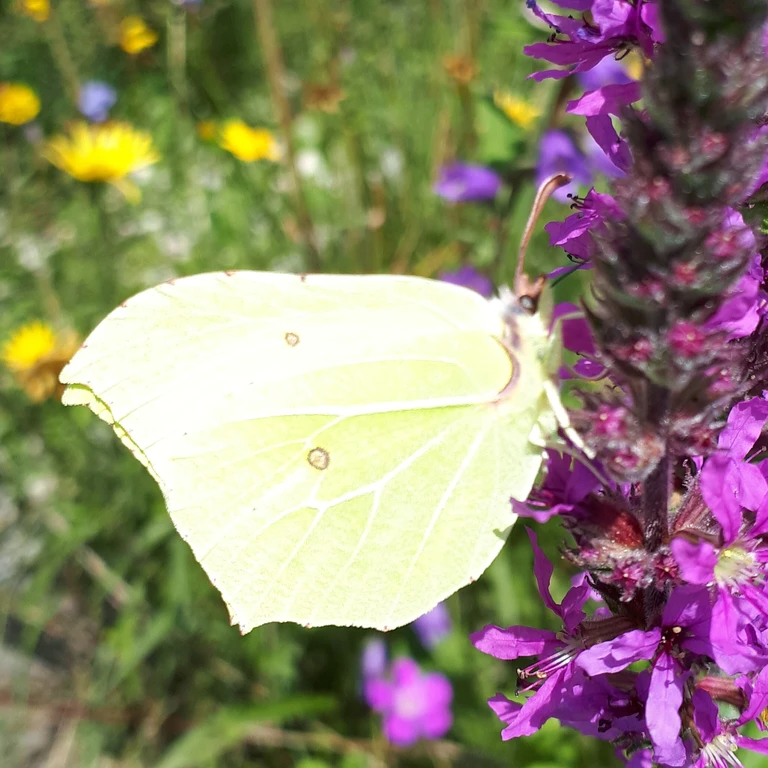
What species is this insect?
Gonepteryx rhamni
